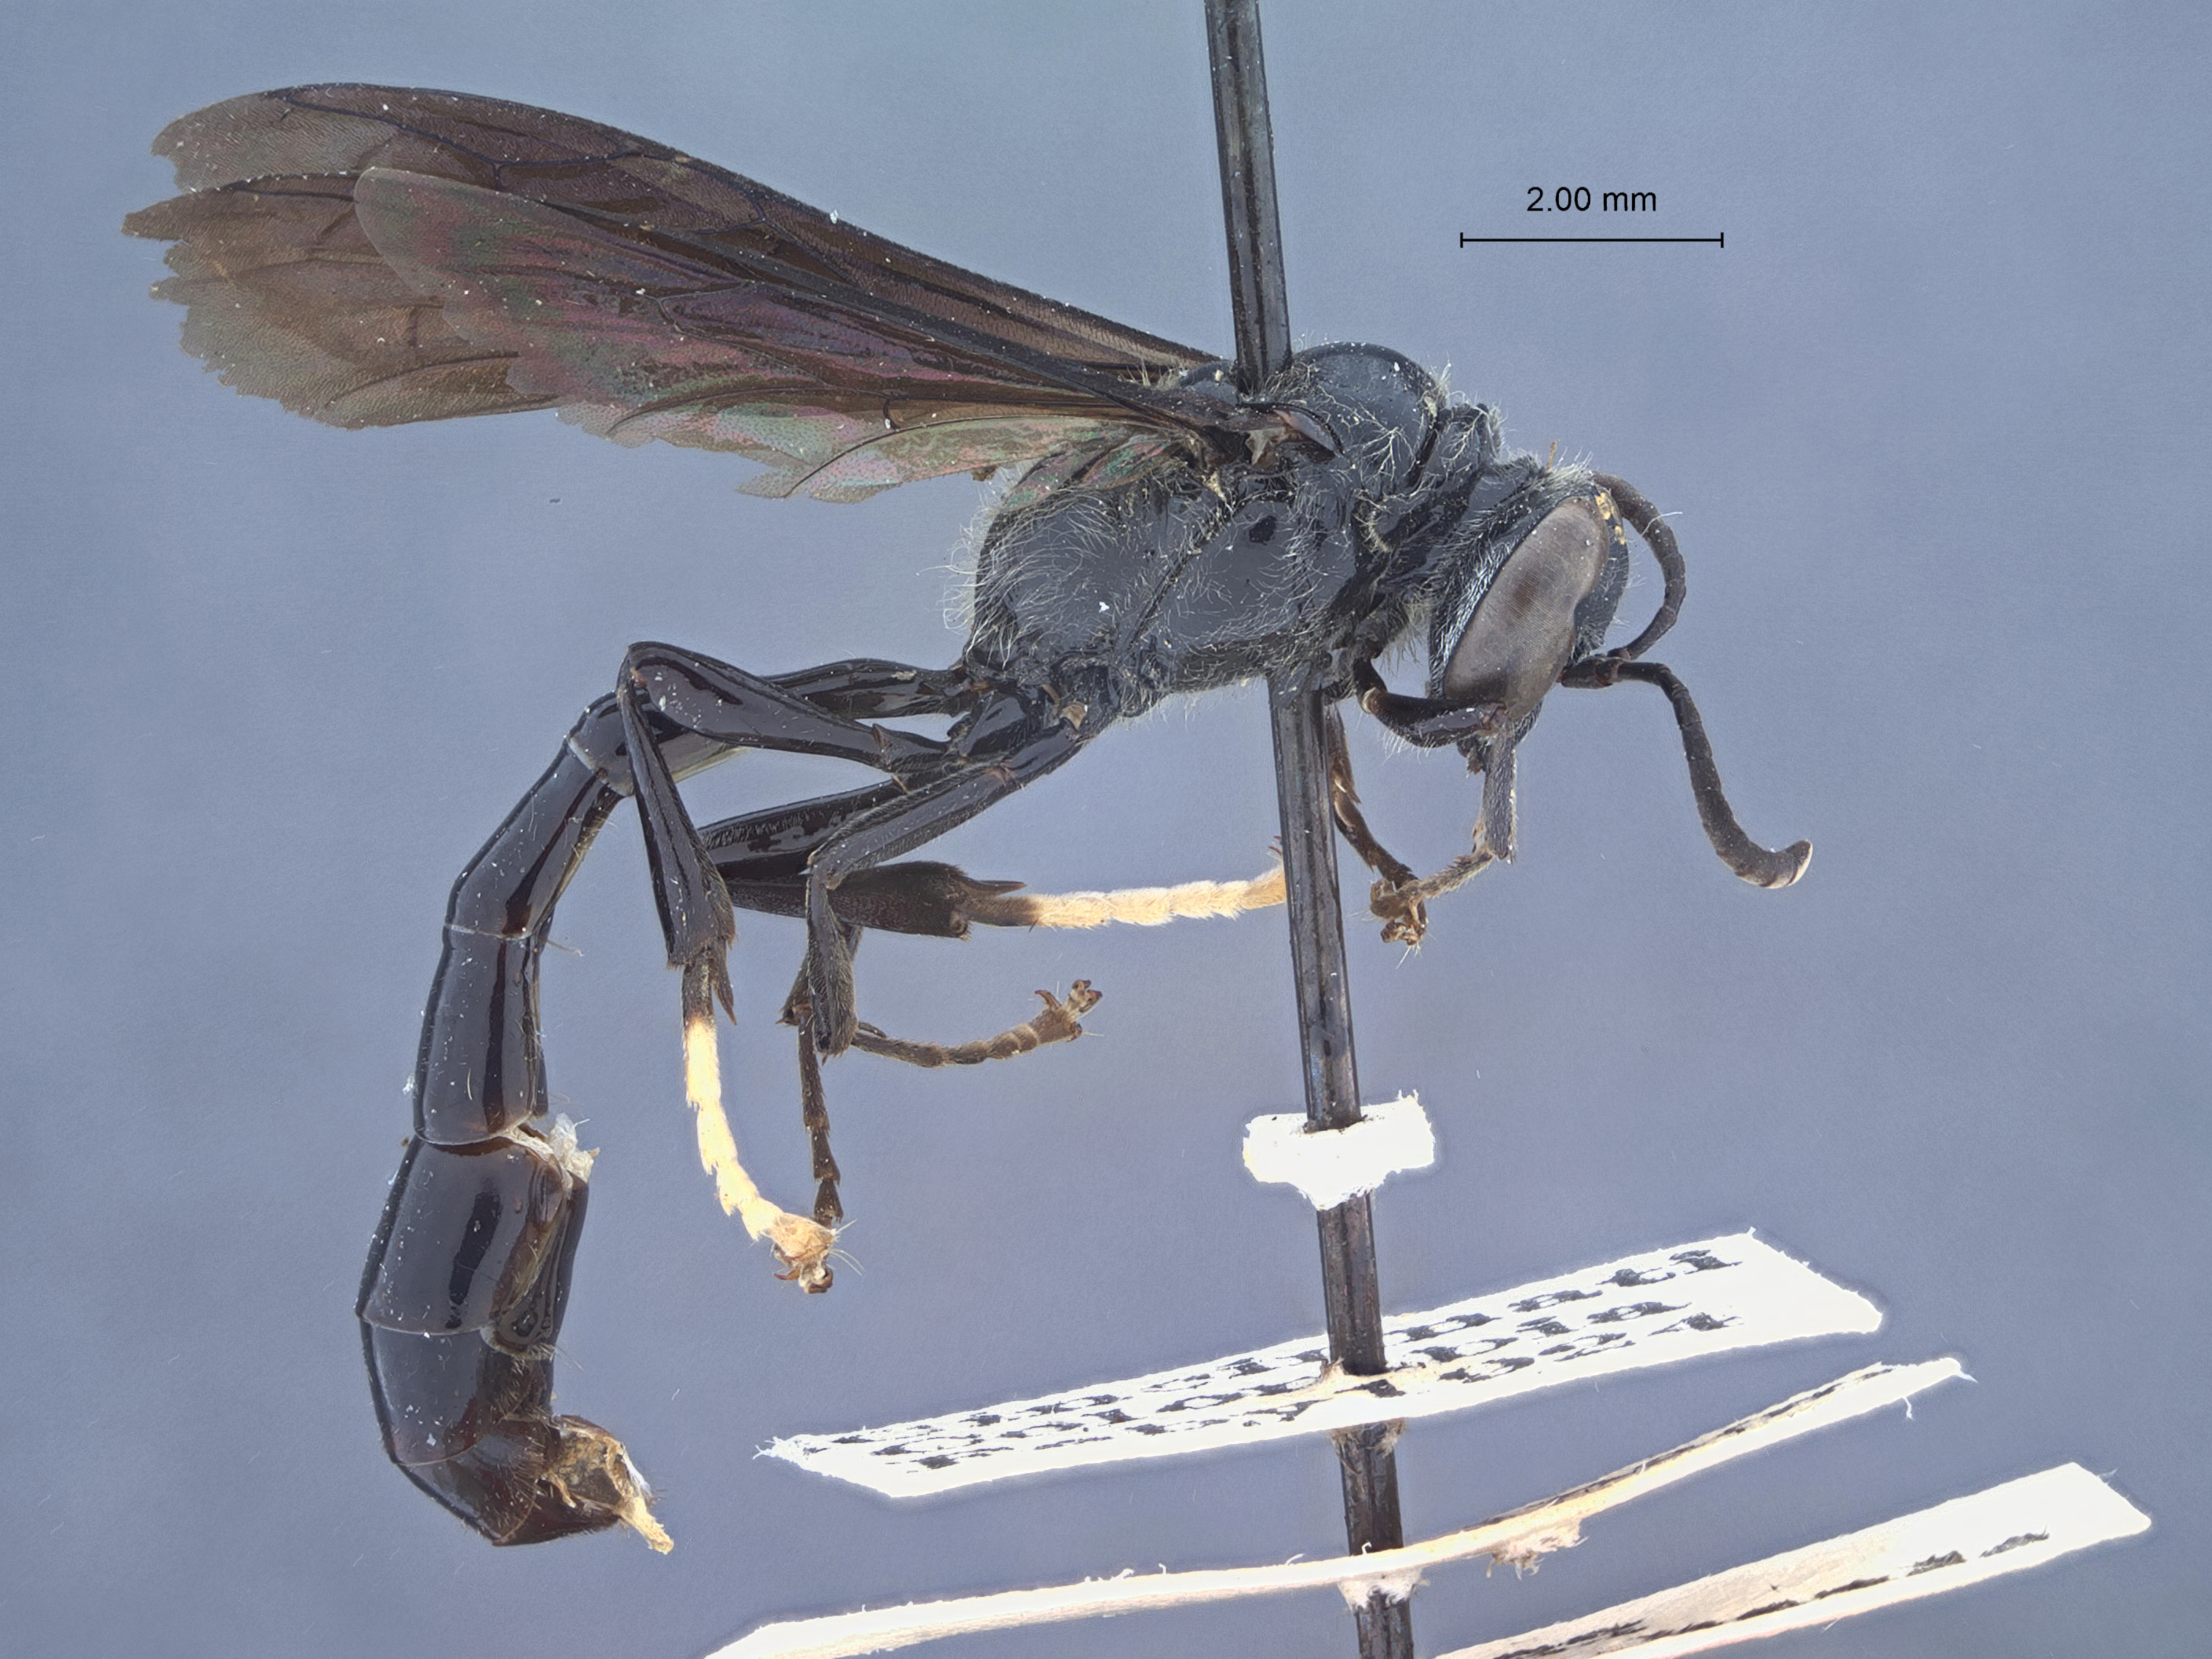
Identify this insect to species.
Trypoxylon atkinsoni
